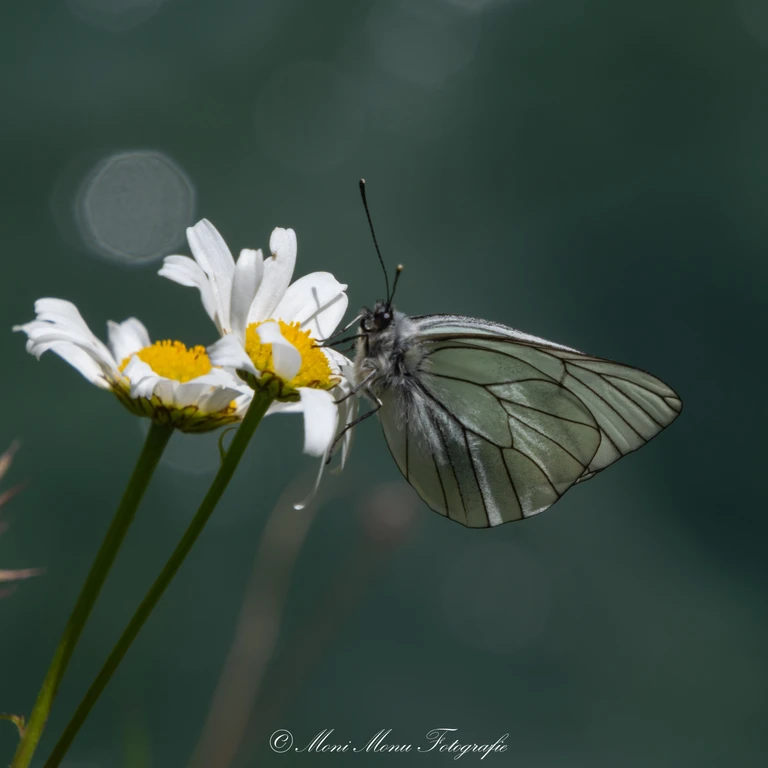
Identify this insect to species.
Aporia crataegi
